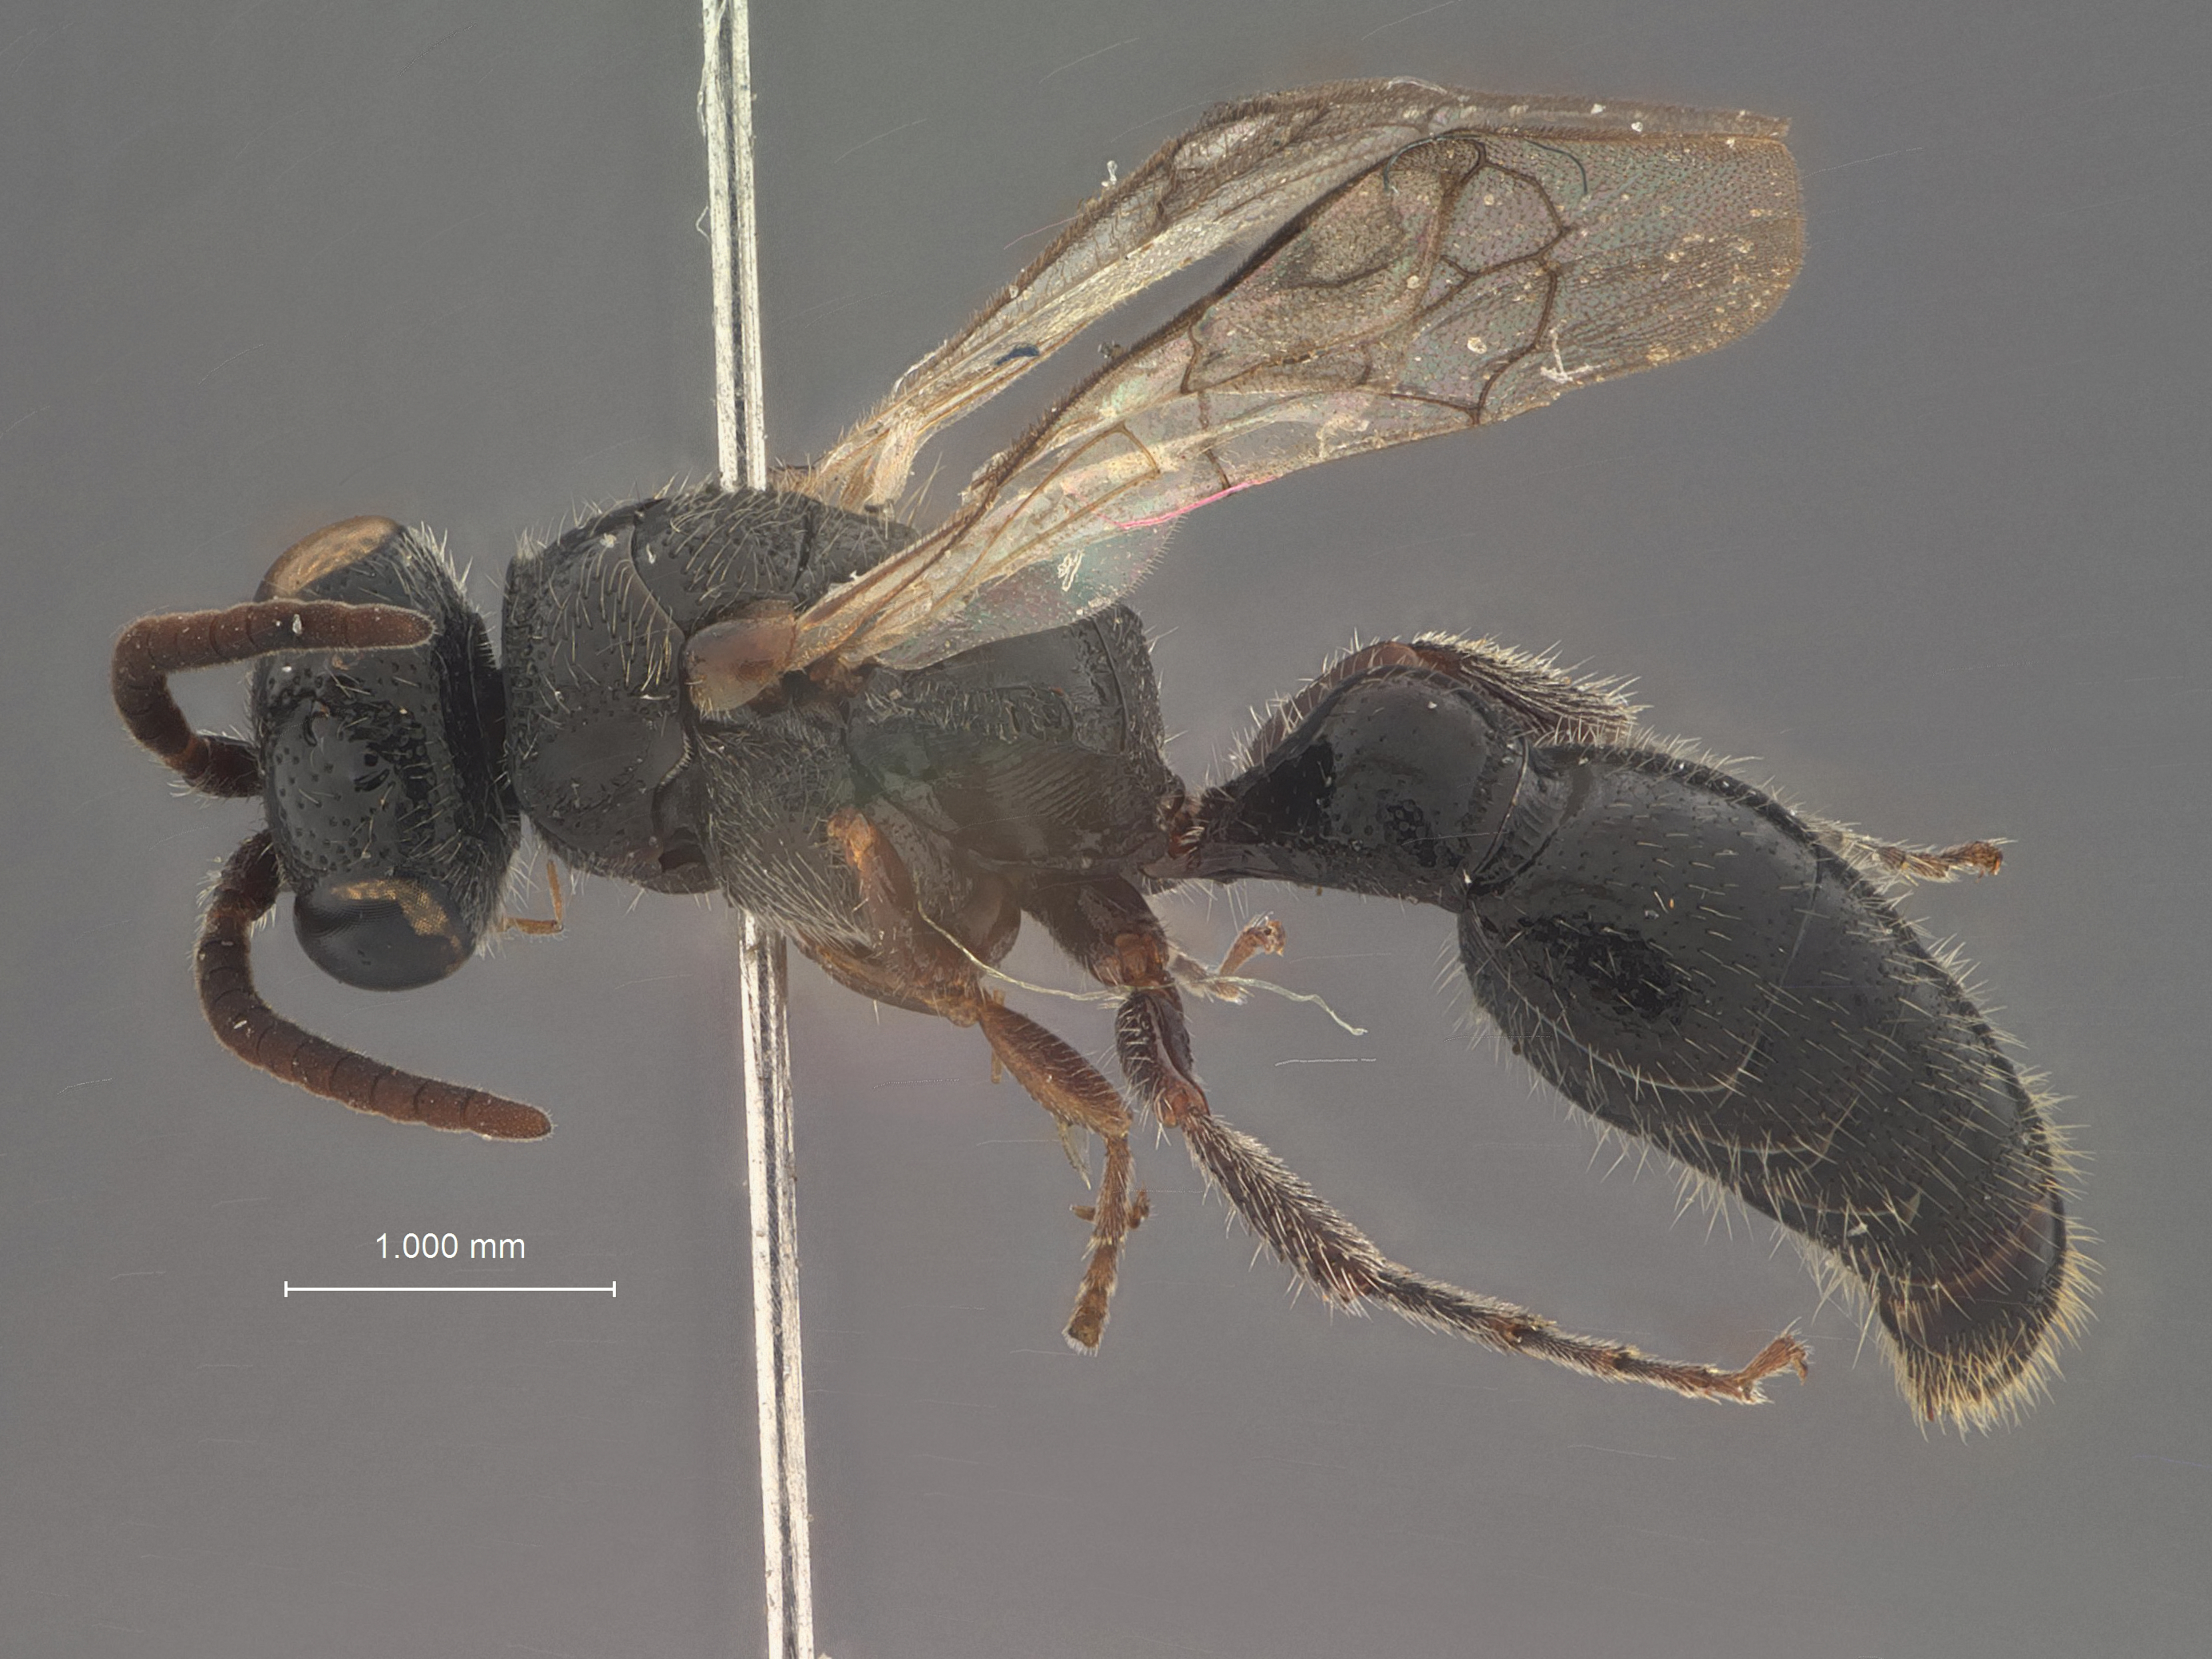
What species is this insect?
Tiphia ashmeadi
